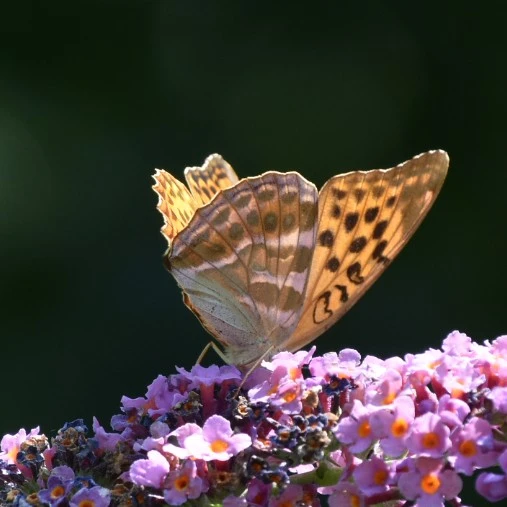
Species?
Argynnis paphia
